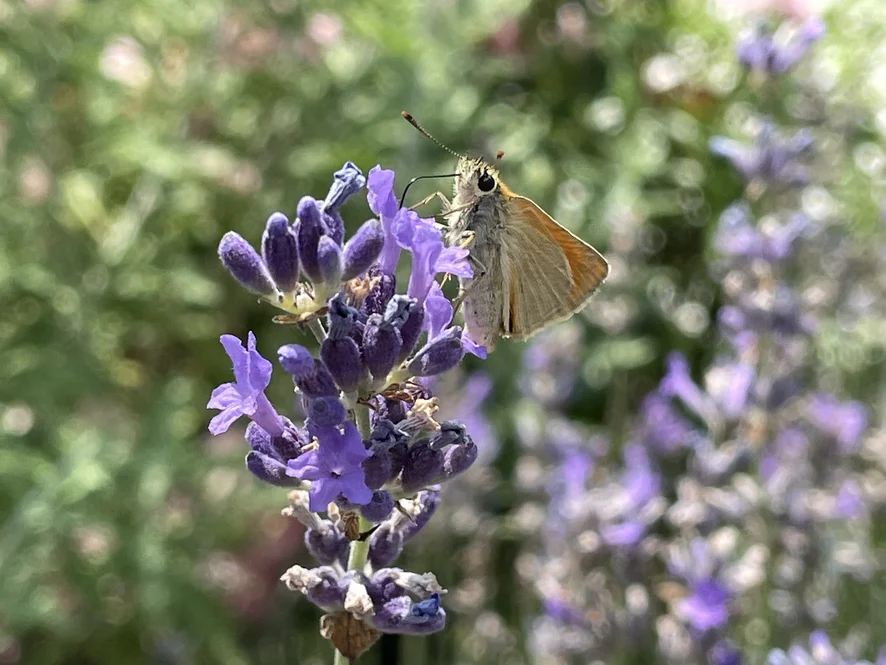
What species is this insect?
Thymelicus sylvestris
